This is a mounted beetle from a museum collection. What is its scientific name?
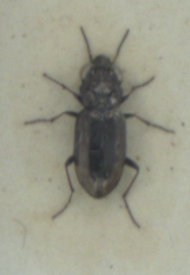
Notiophilus biguttatus
